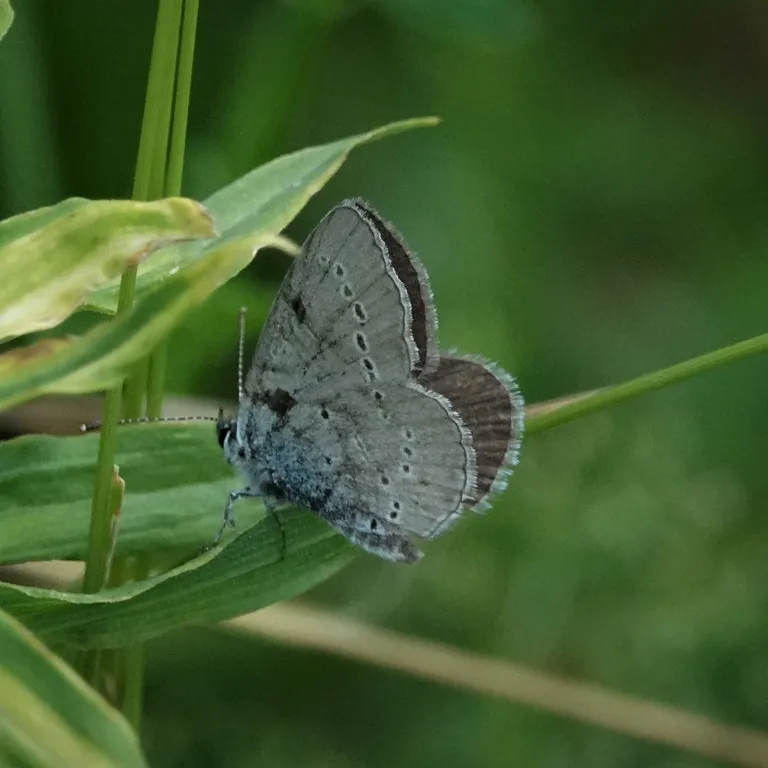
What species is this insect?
Cupido minimus
